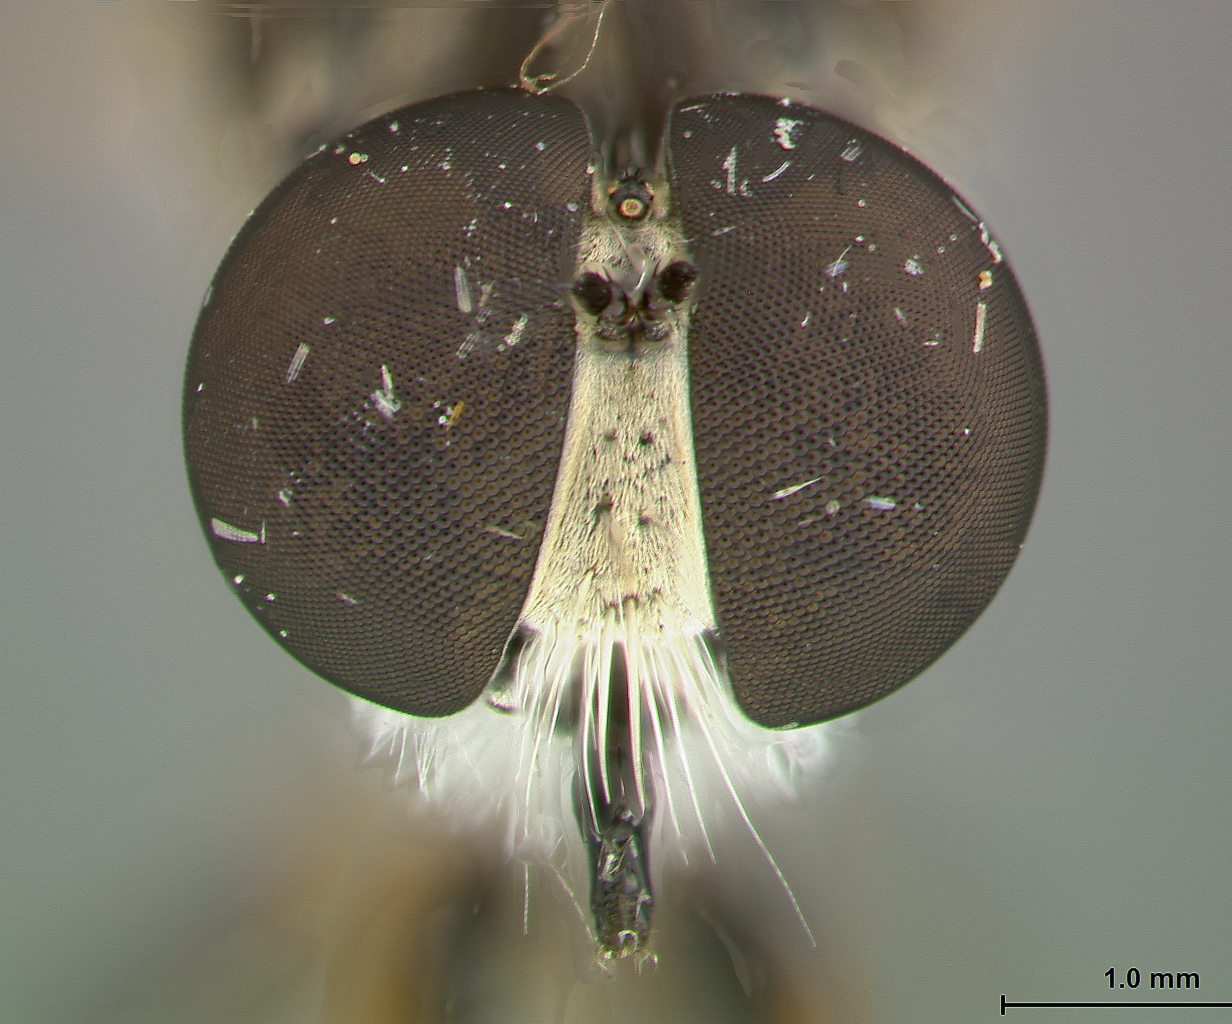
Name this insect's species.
Ommatius hanebrinki
